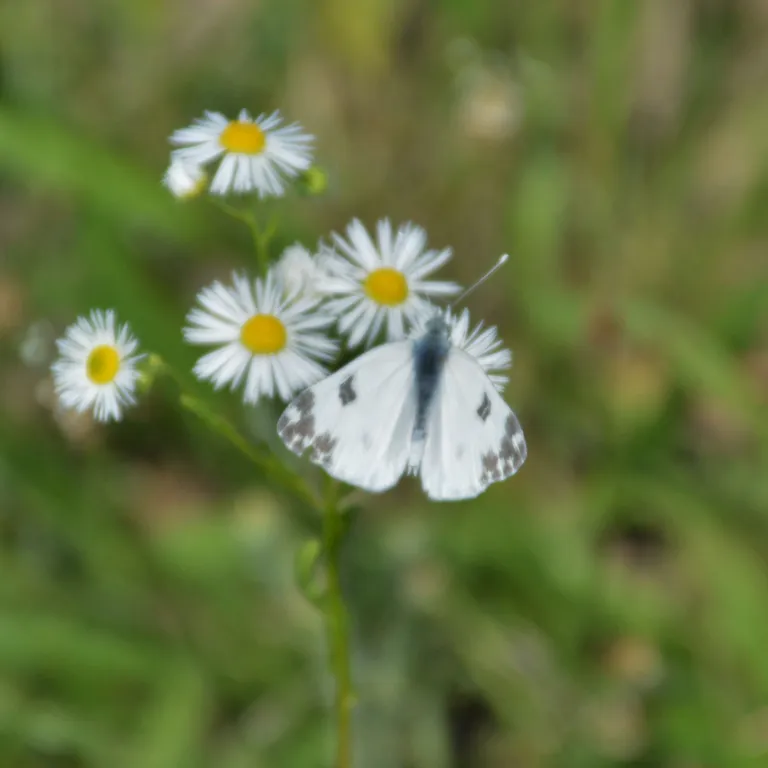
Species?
Pontia edusa
